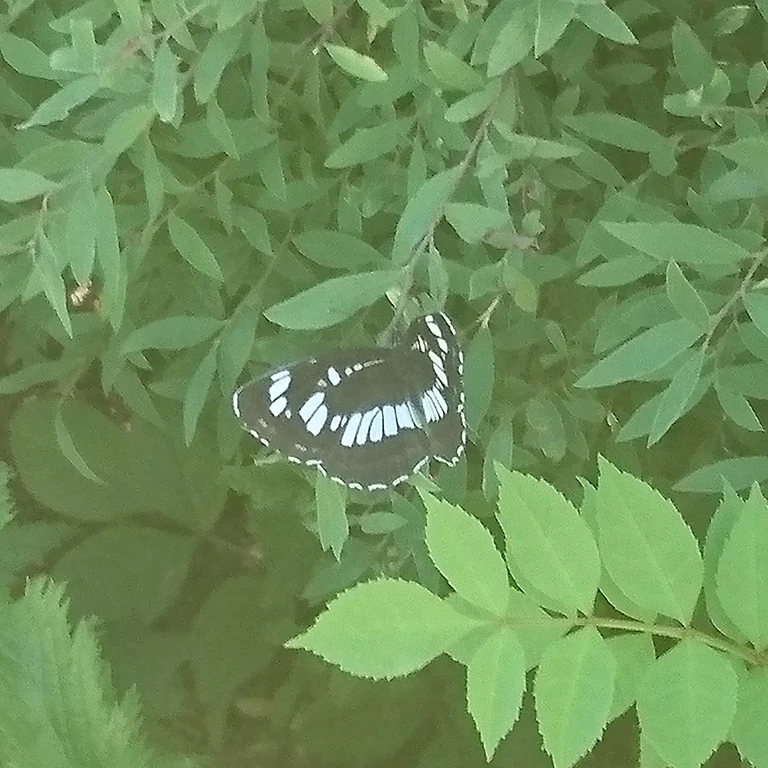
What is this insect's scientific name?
Neptis rivularis
